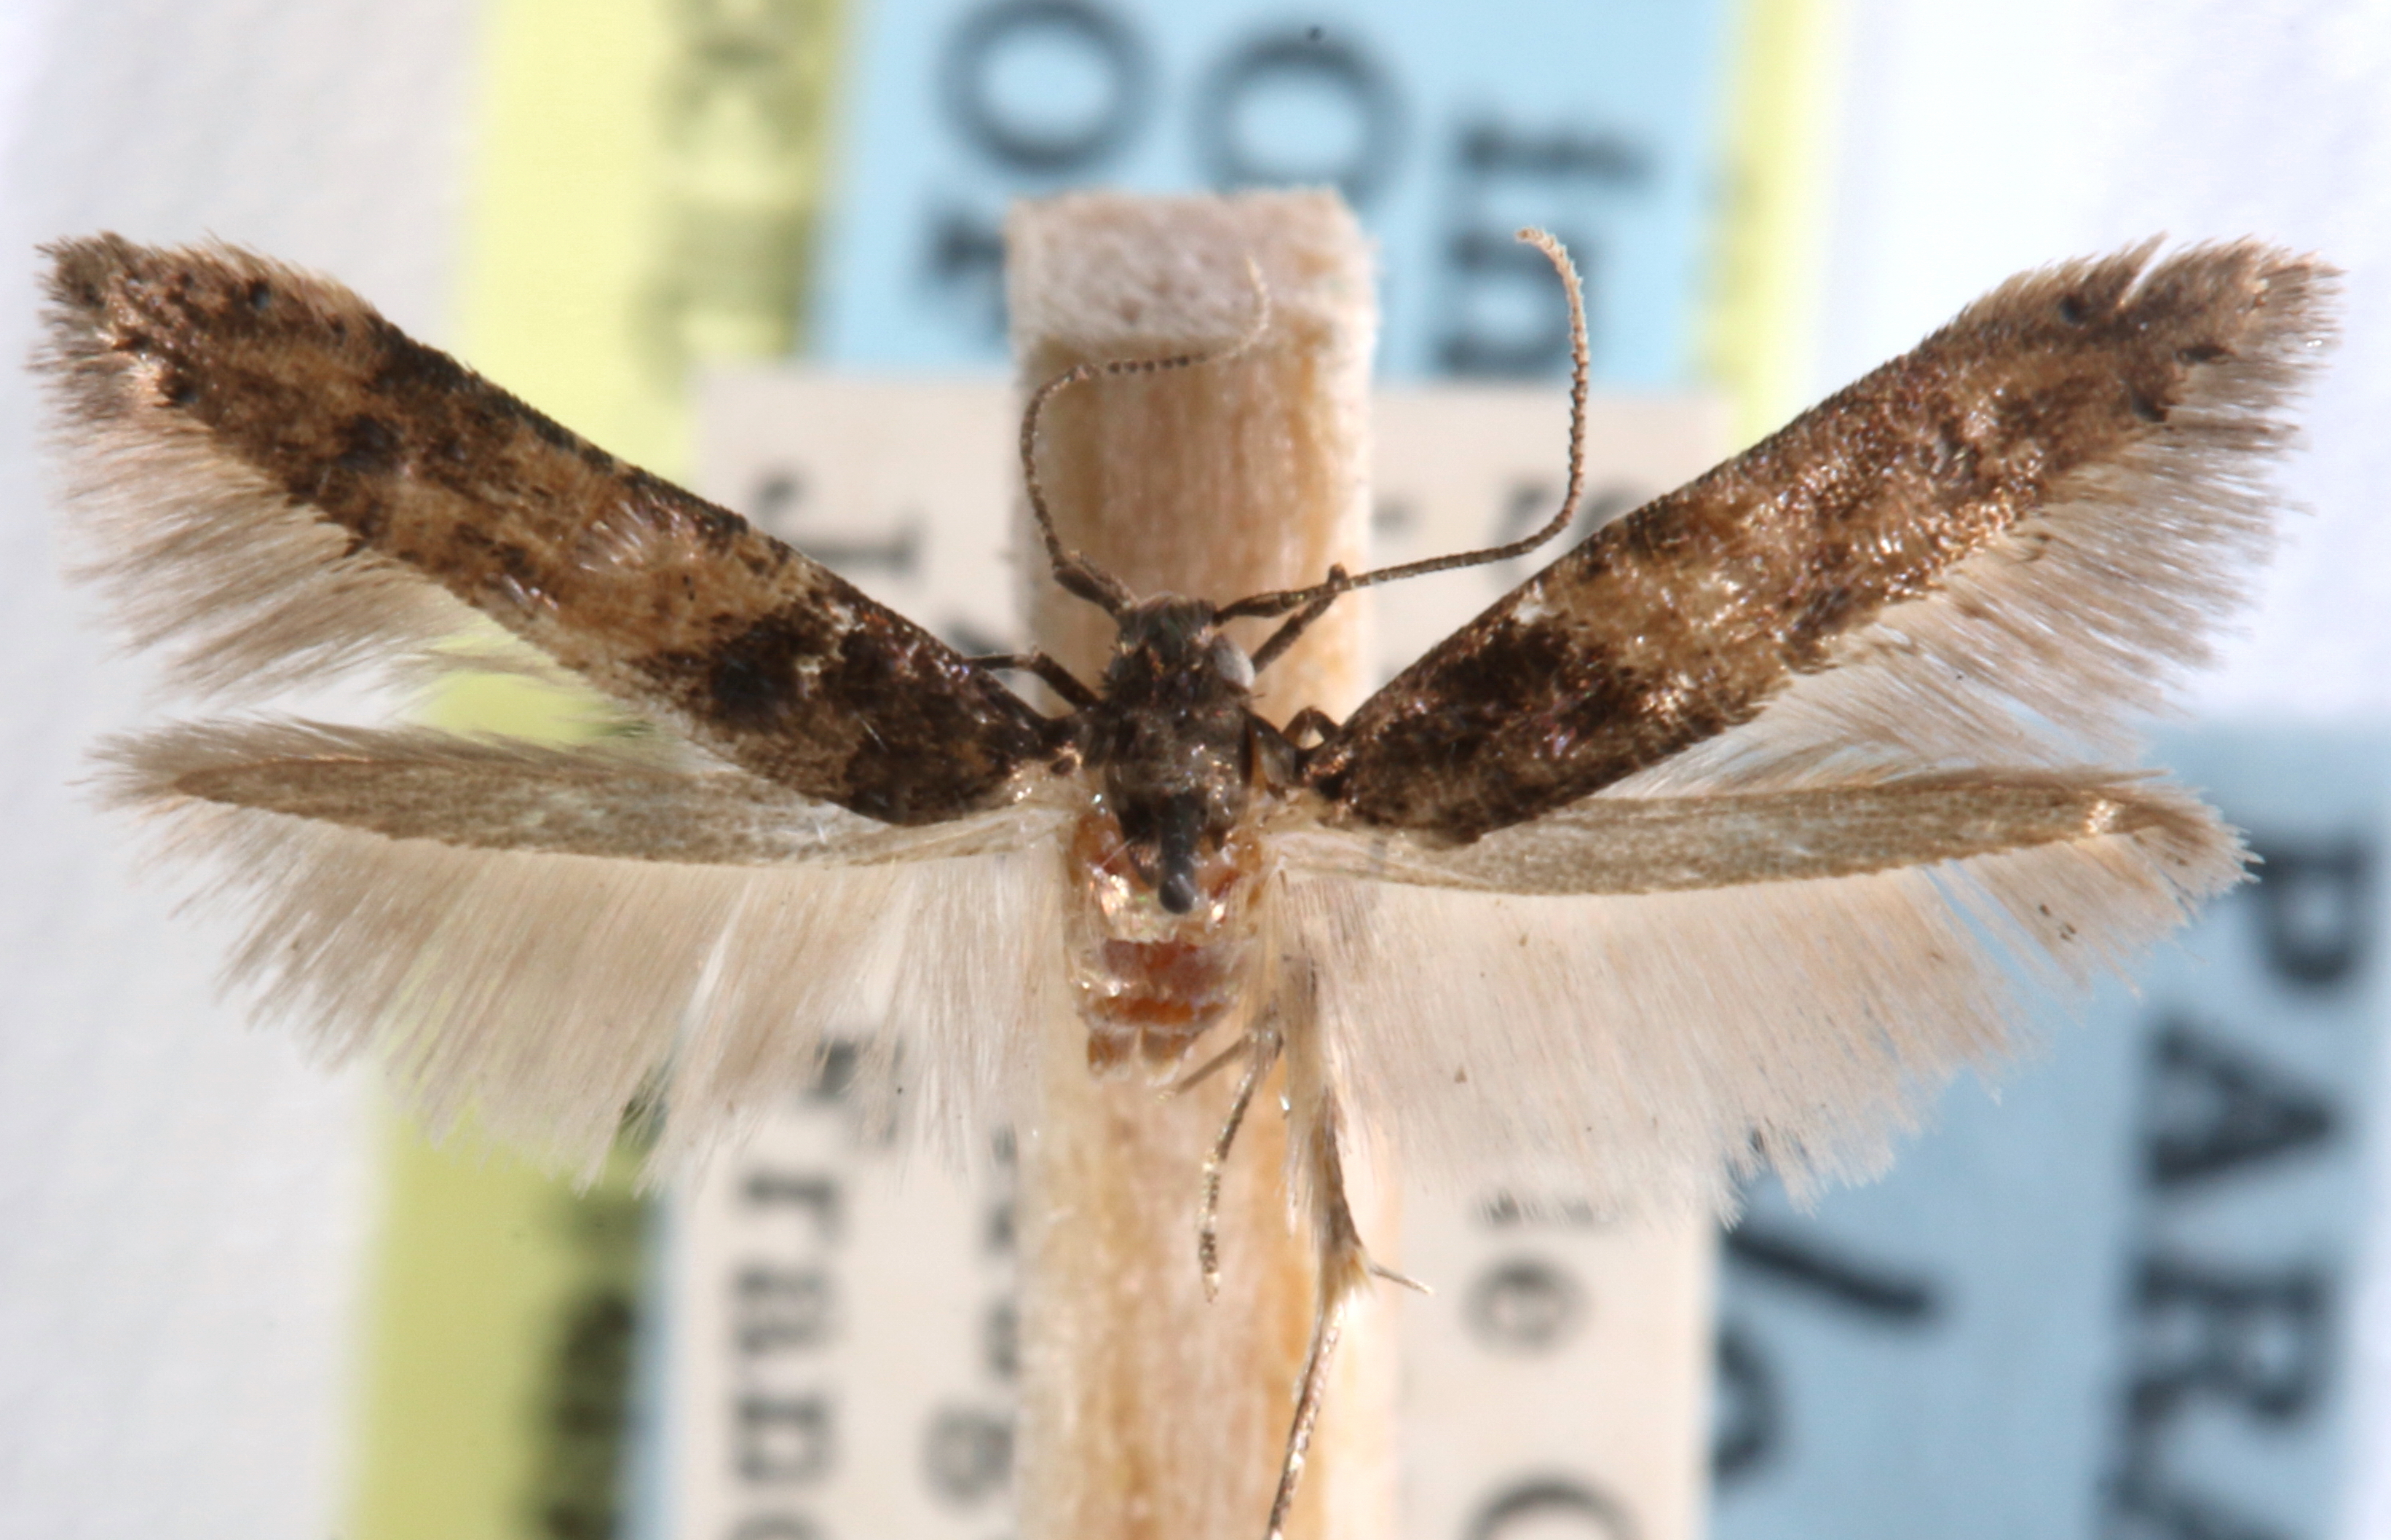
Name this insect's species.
Walshia dispar
